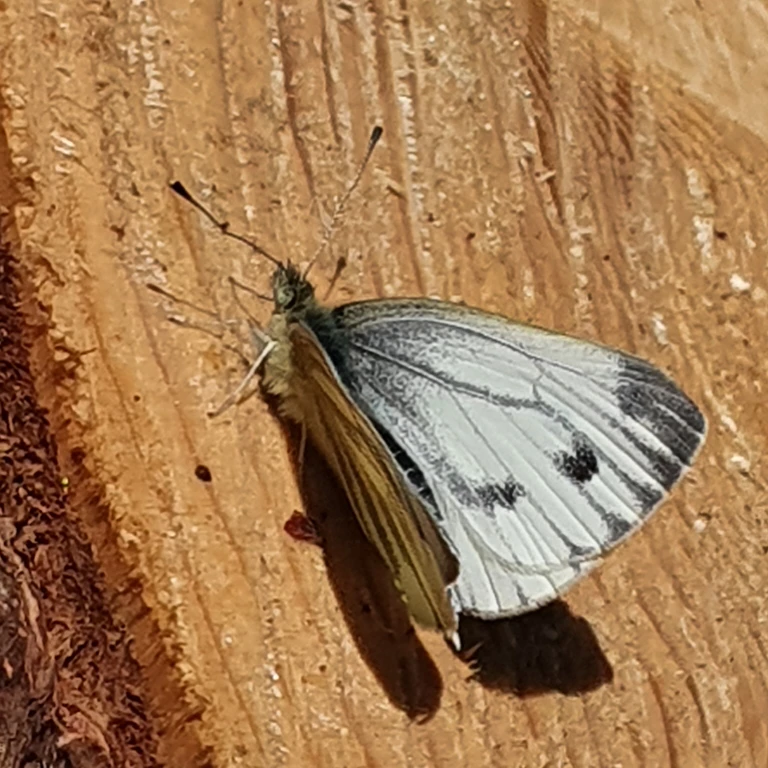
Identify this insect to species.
Pieris napi
